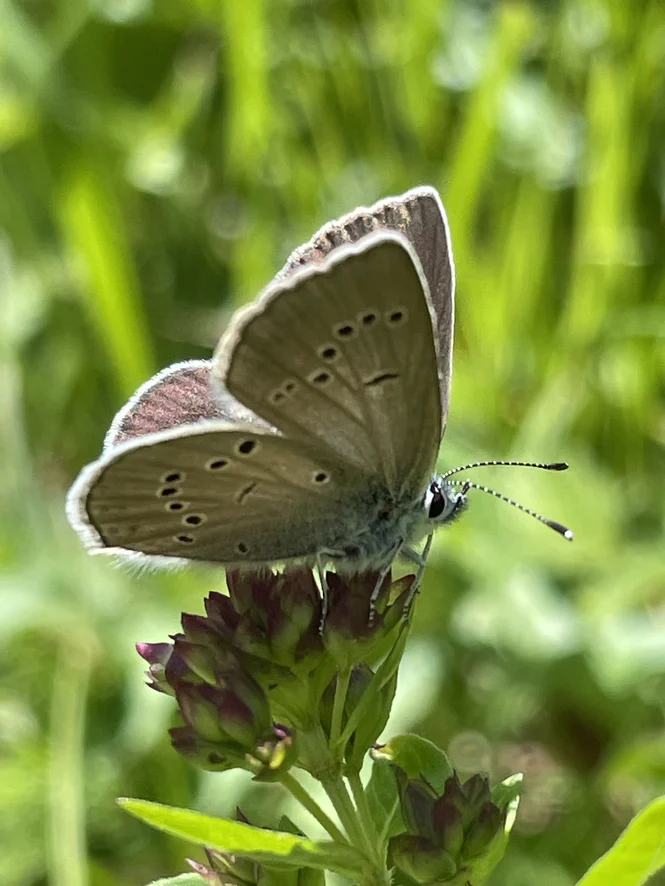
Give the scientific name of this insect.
Cyaniris semiargus
